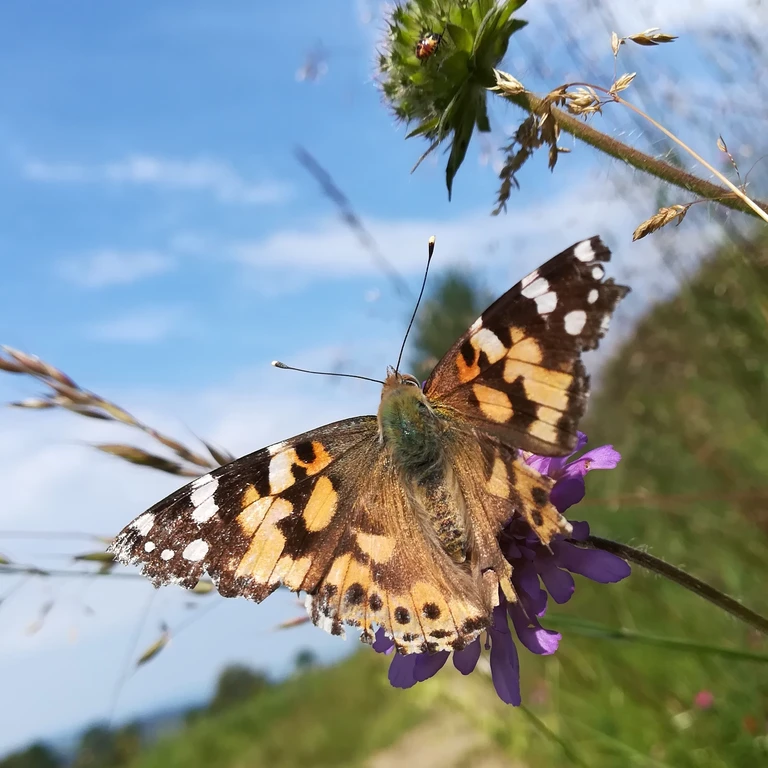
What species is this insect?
Vanessa cardui
